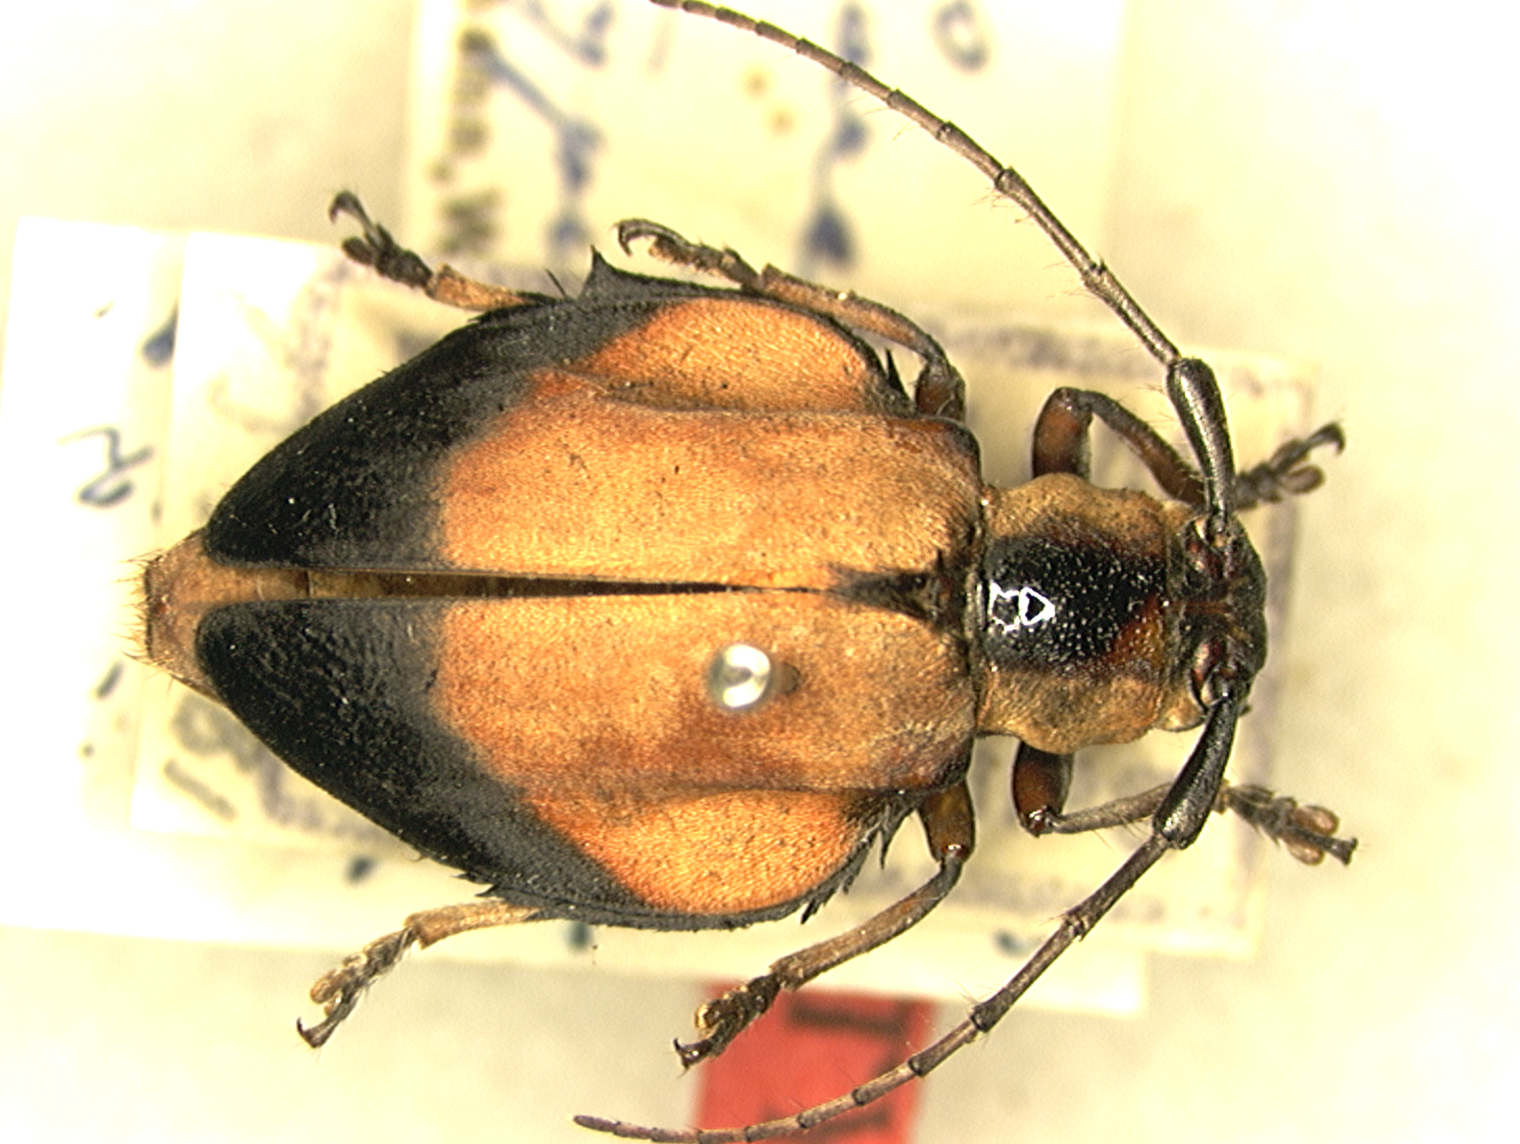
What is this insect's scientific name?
Ites chaparensis
